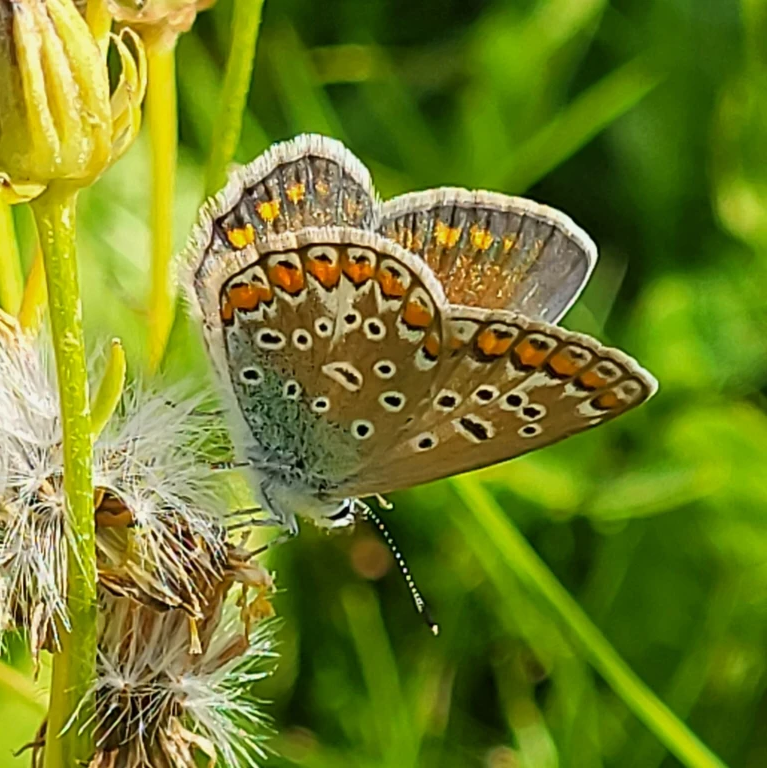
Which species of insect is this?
Polyommatus icarus
